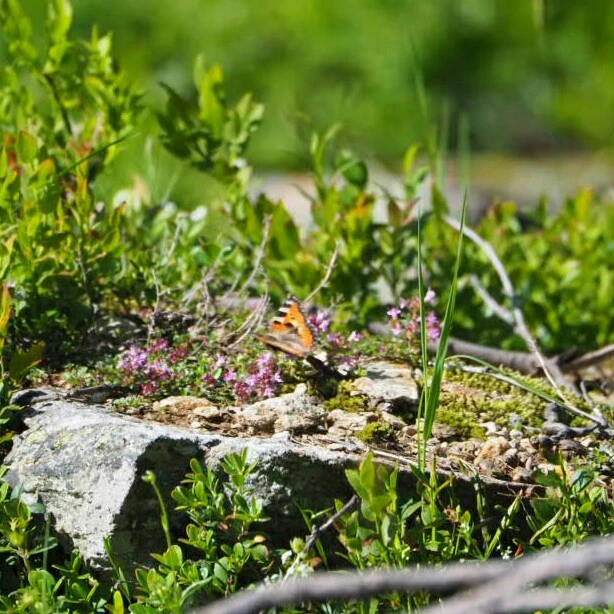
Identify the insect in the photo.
Aglais urticae
